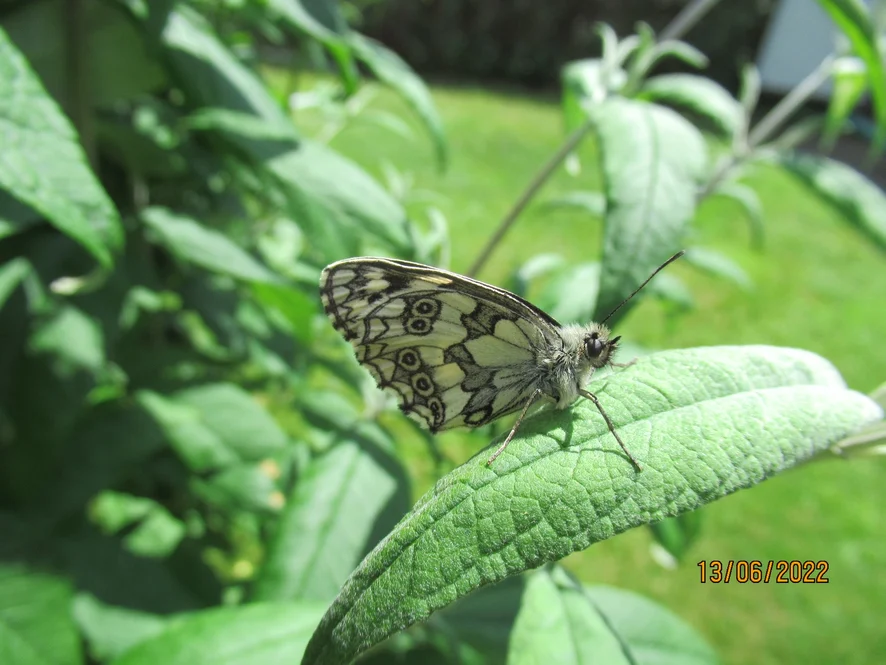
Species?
Melanargia galathea
